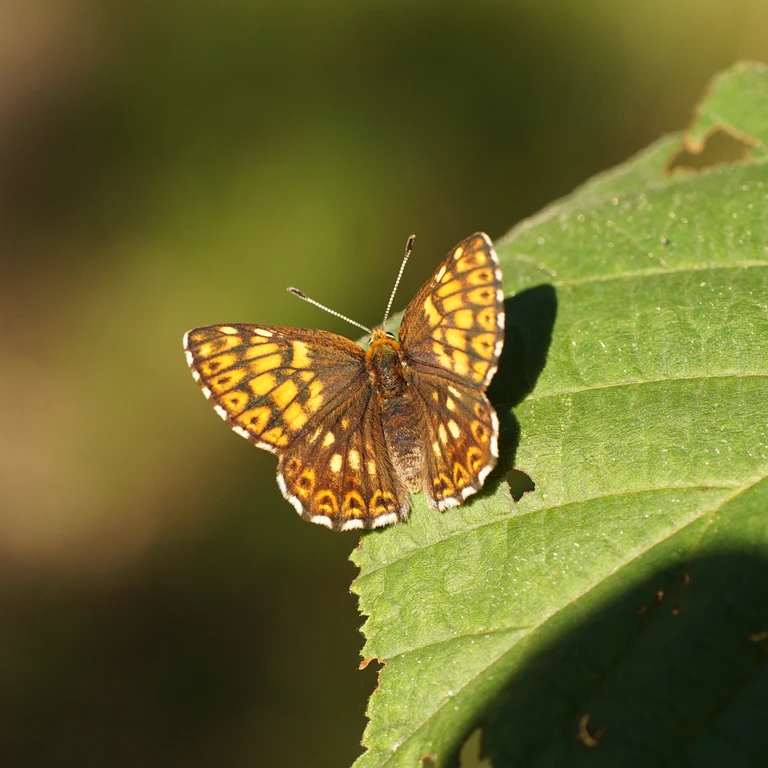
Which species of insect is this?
Hamearis lucina
